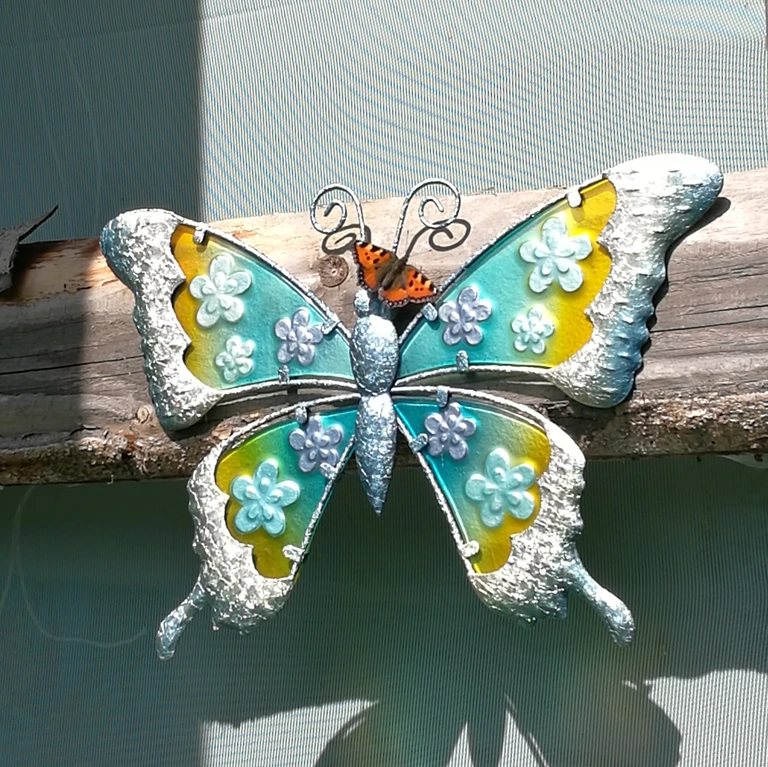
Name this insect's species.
Aglais urticae
